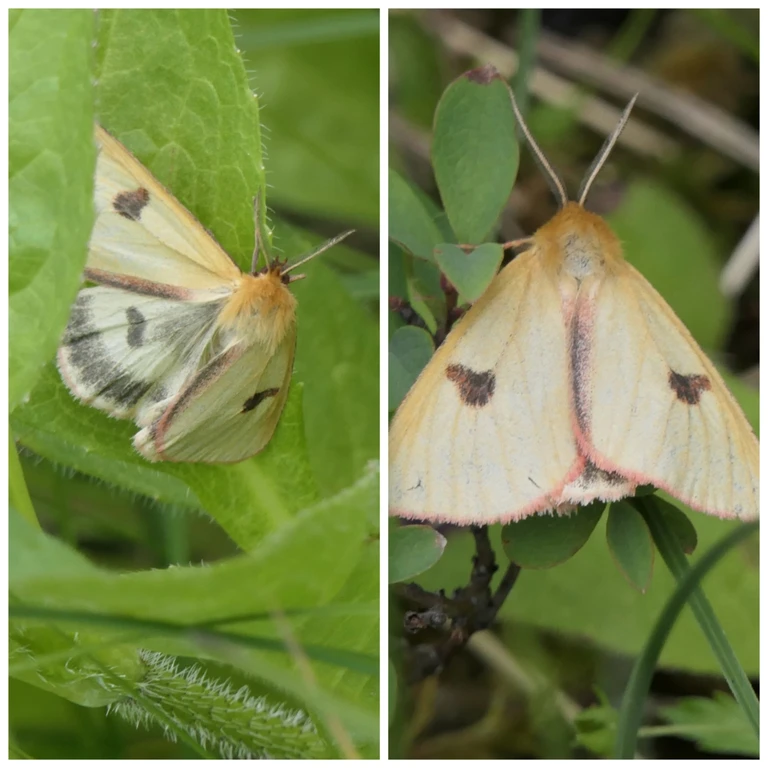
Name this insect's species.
Diacrisia sannio
